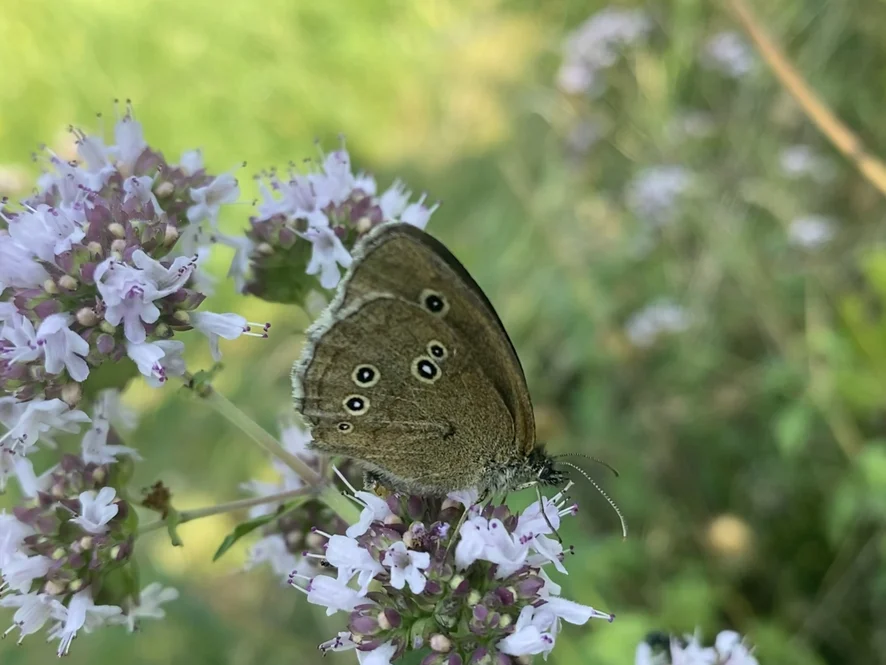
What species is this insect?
Aphantopus hyperantus
